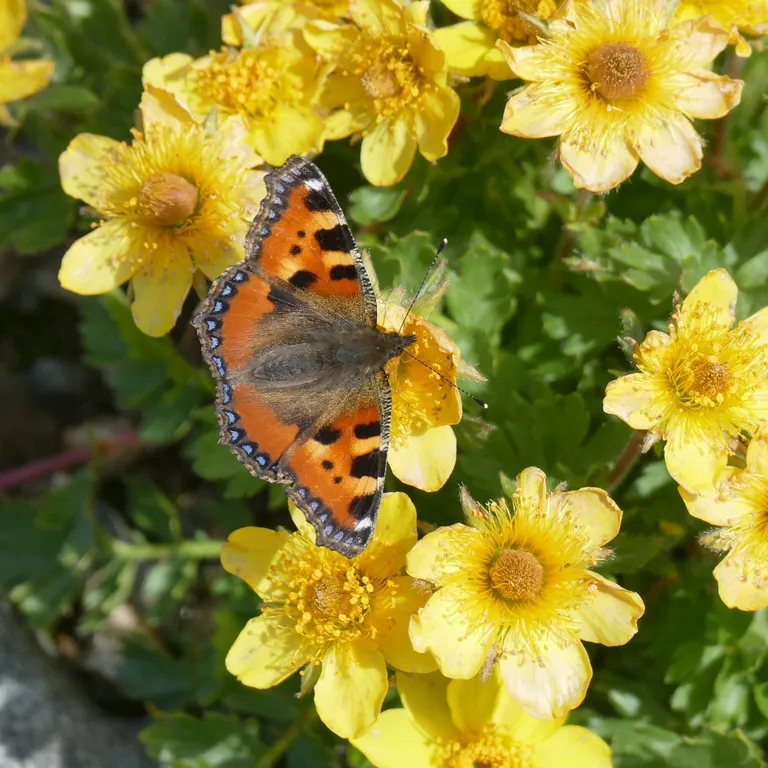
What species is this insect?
Aglais urticae
